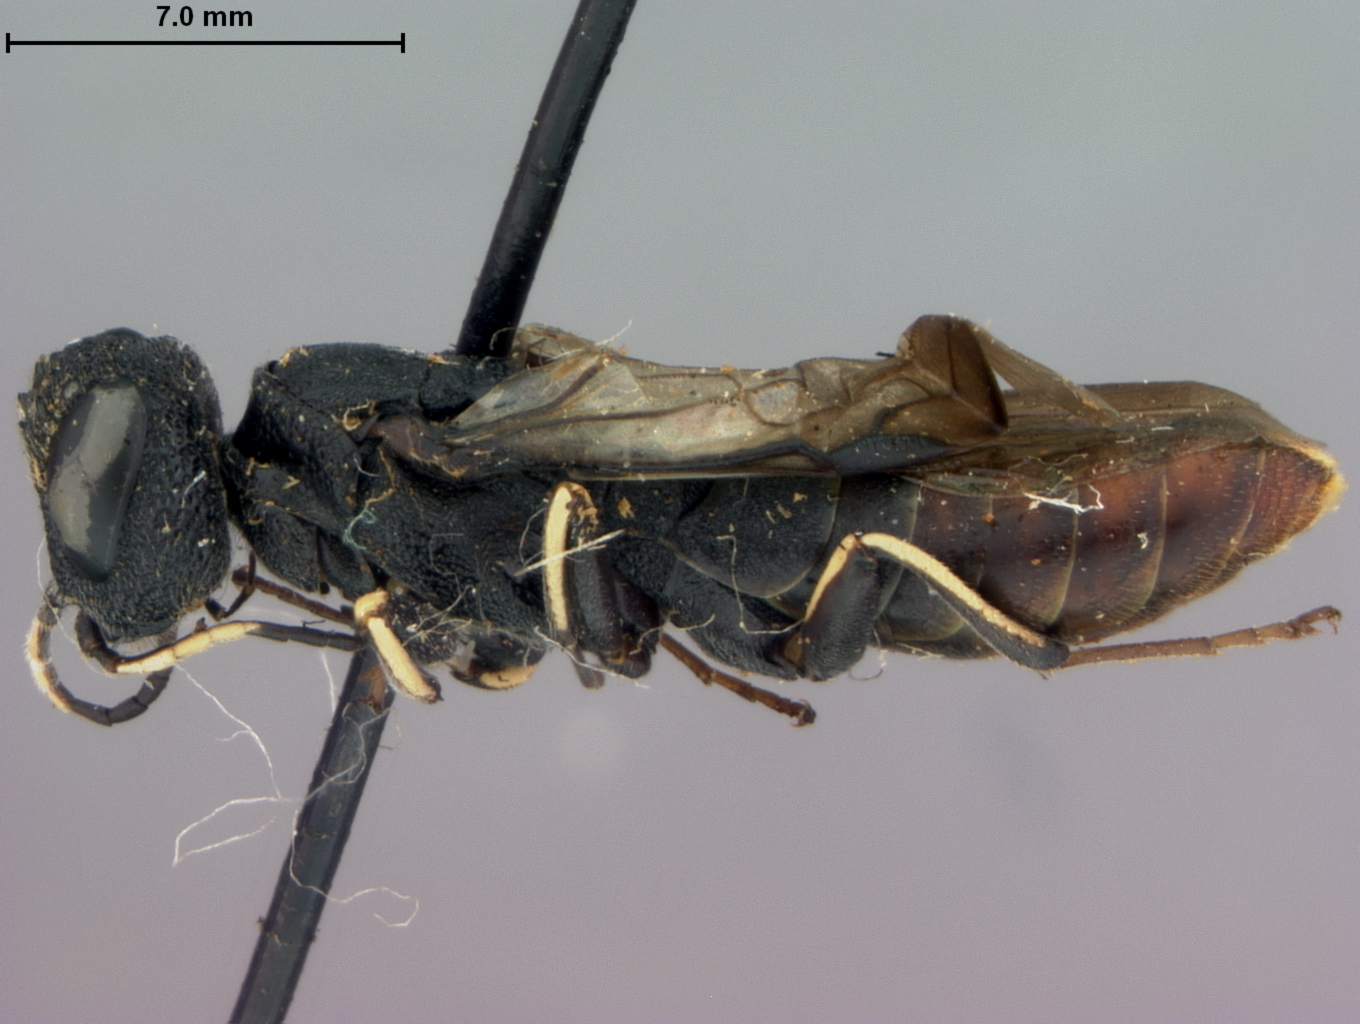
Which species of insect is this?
Oryssus hopkinsi
